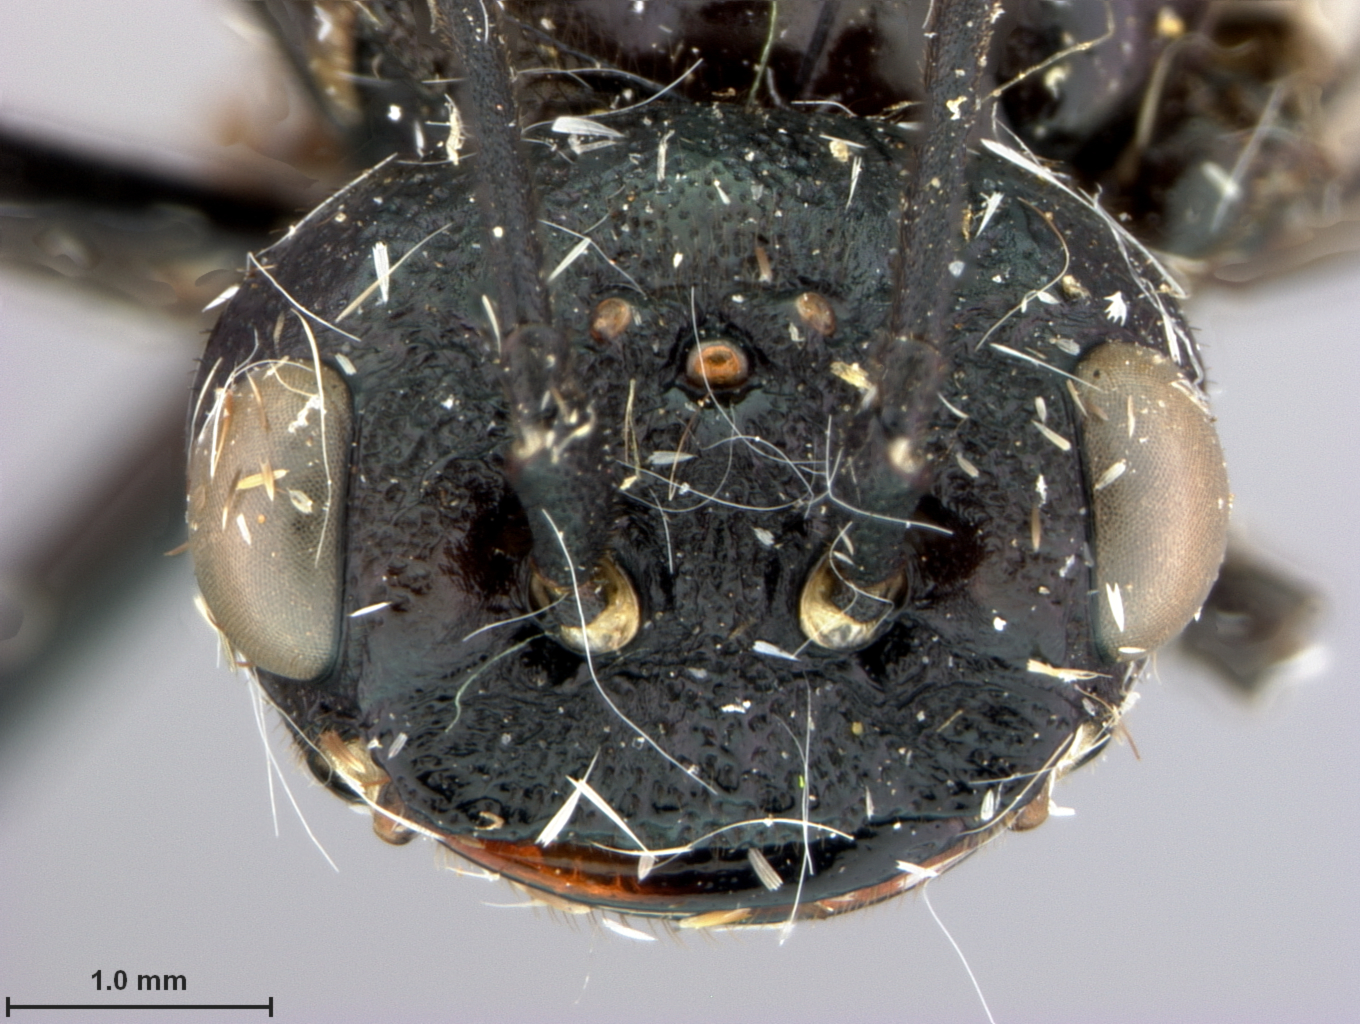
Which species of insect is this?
Cephalacia nigra
